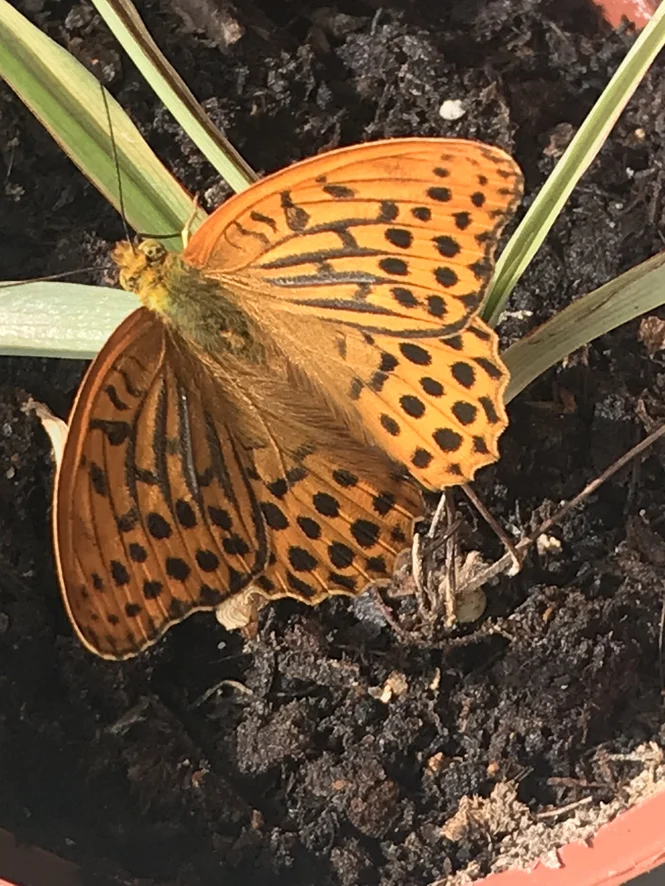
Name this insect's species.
Argynnis paphia
